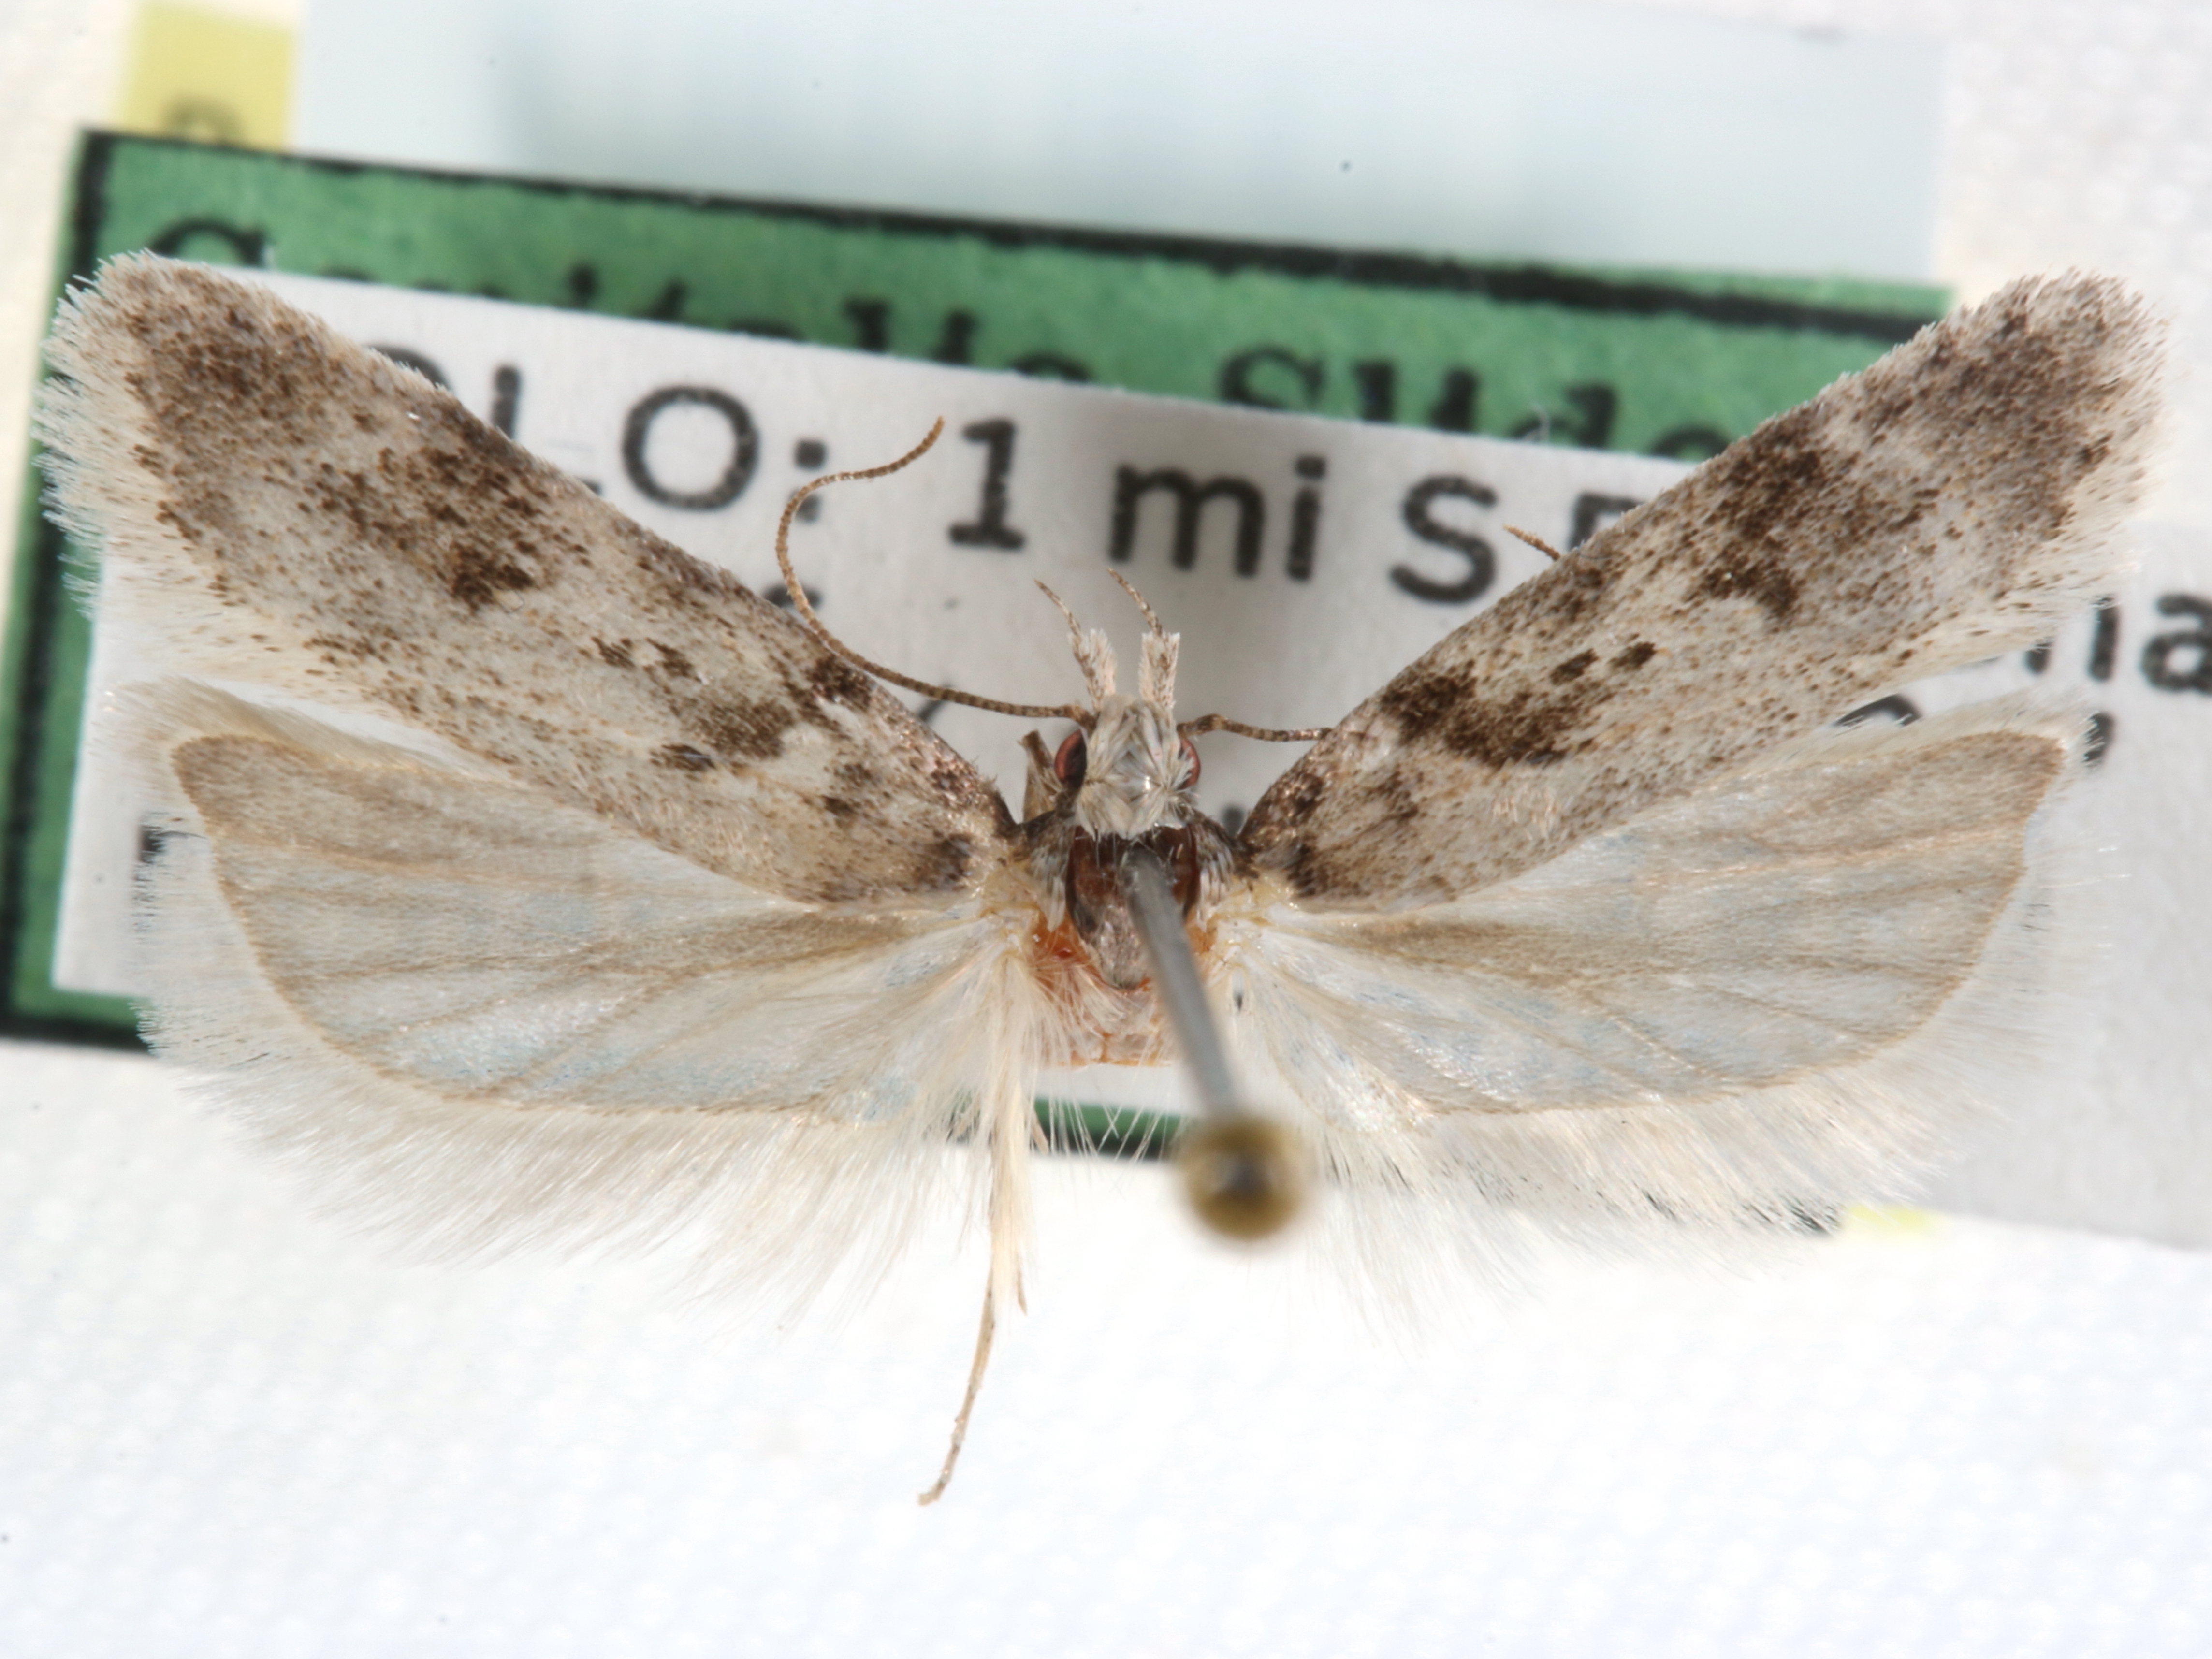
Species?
Chionodes terminimaculella
